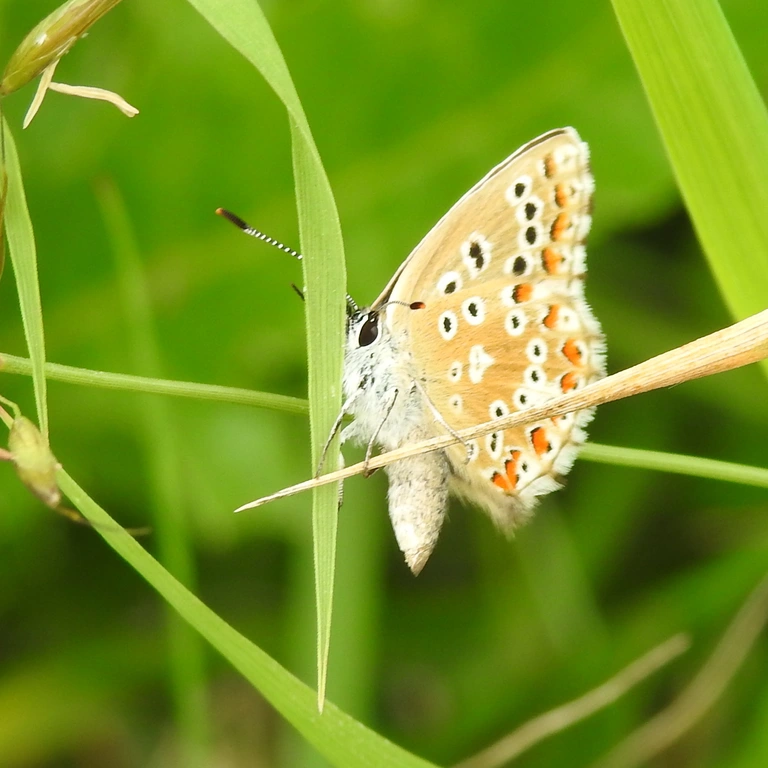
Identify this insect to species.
Lysandra bellargus
